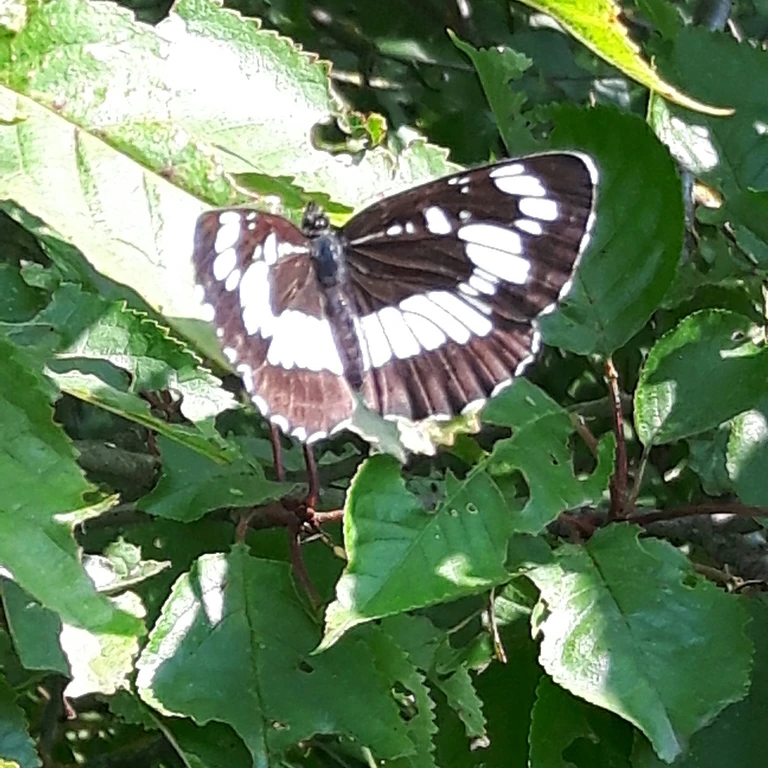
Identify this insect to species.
Neptis rivularis
